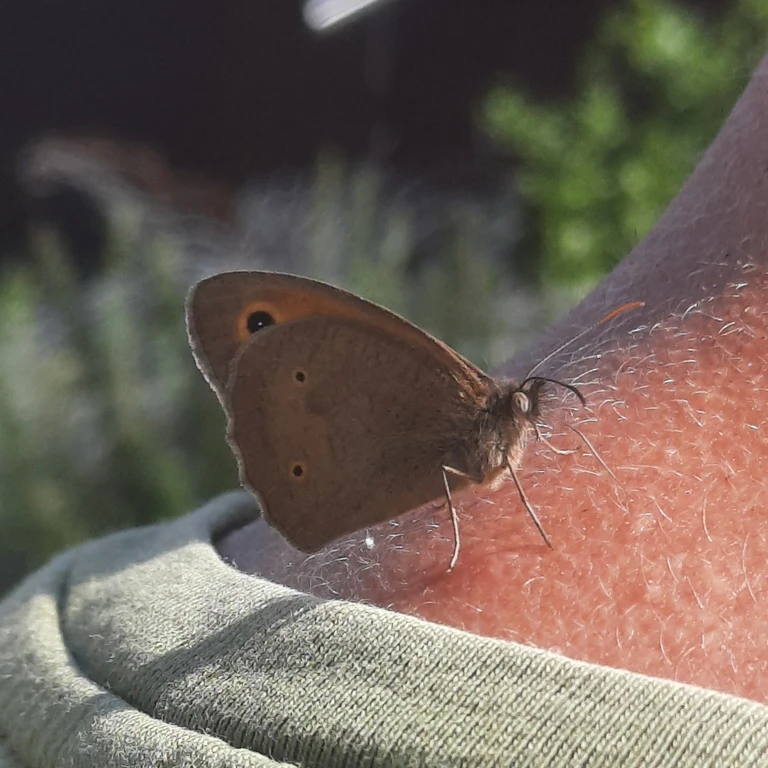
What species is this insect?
Maniola jurtina
